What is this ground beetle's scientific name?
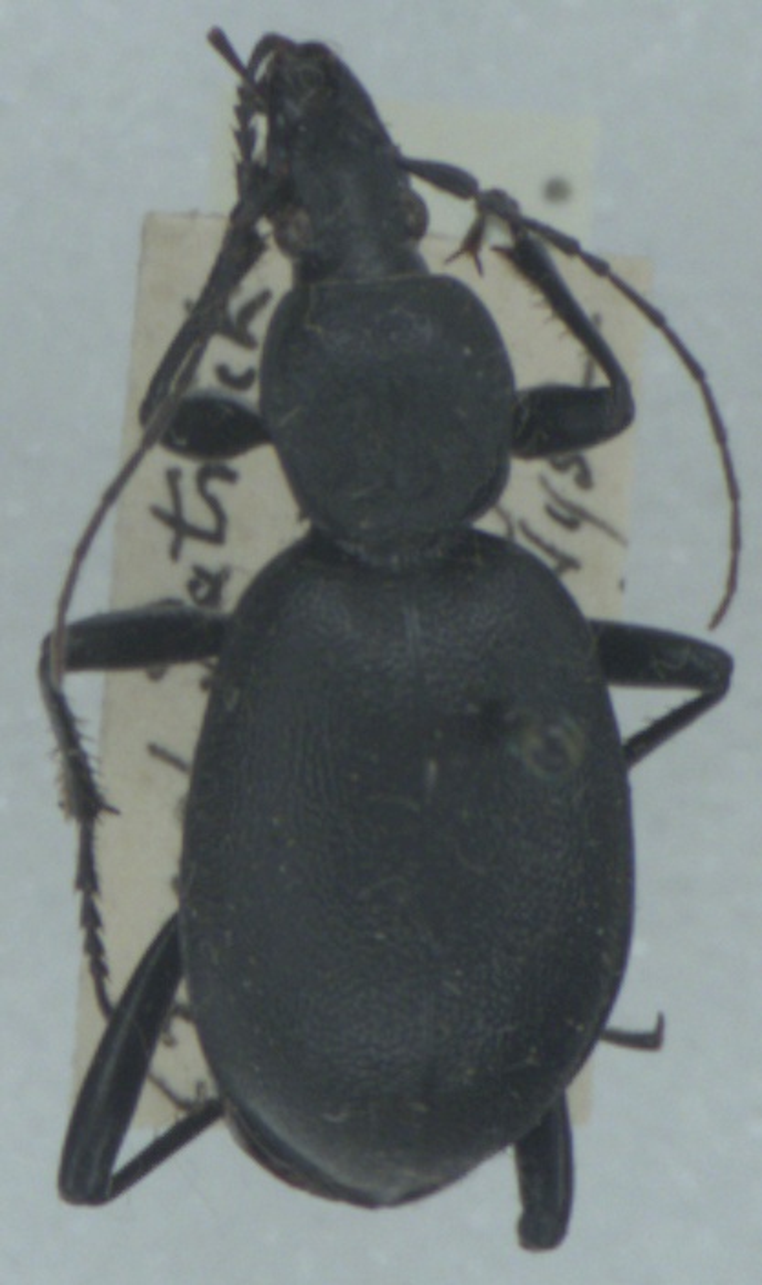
Cychrus caraboides
